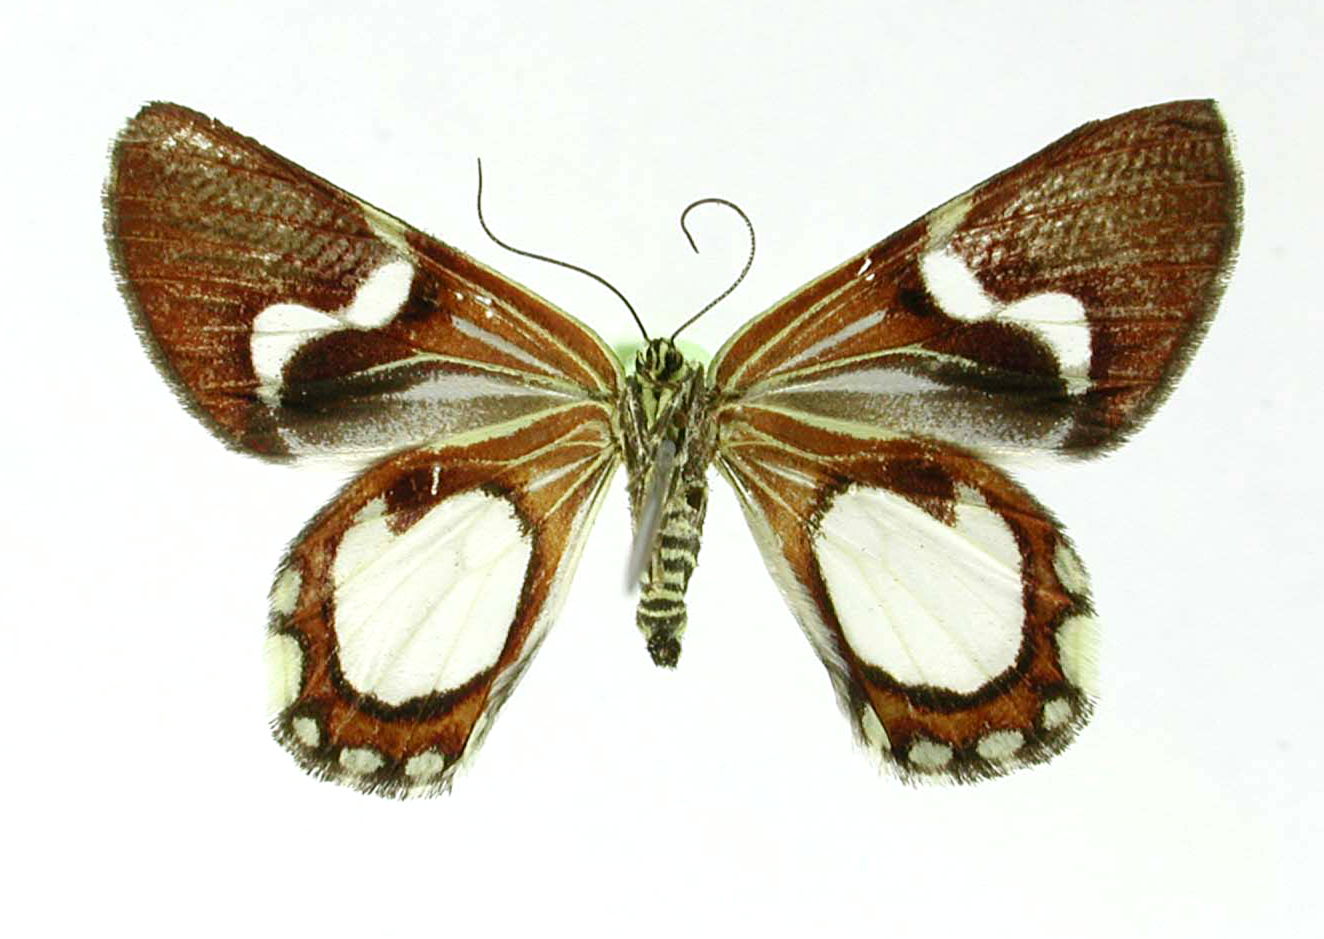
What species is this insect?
Erateina delecta
